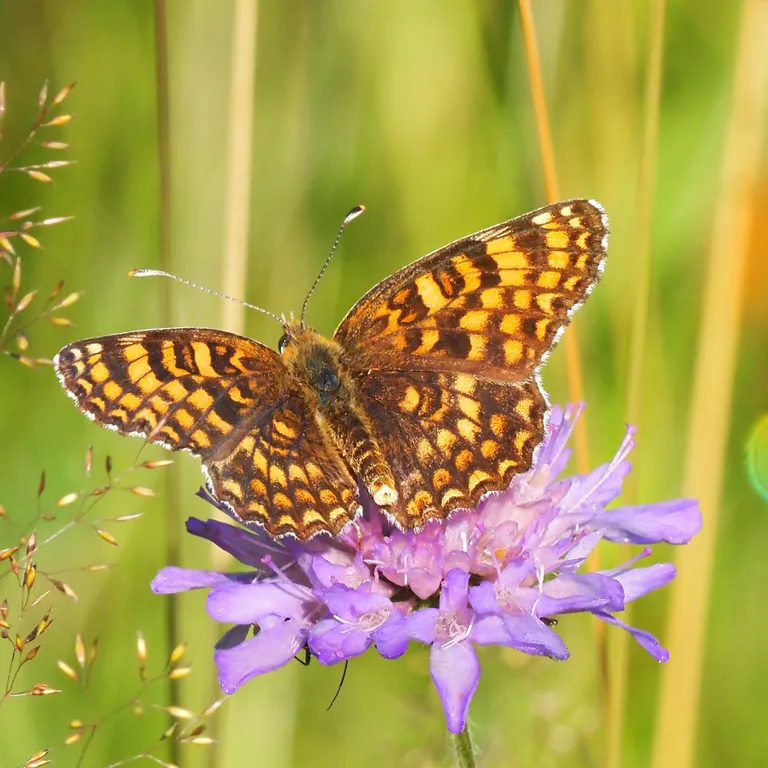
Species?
Melitaea phoebe
